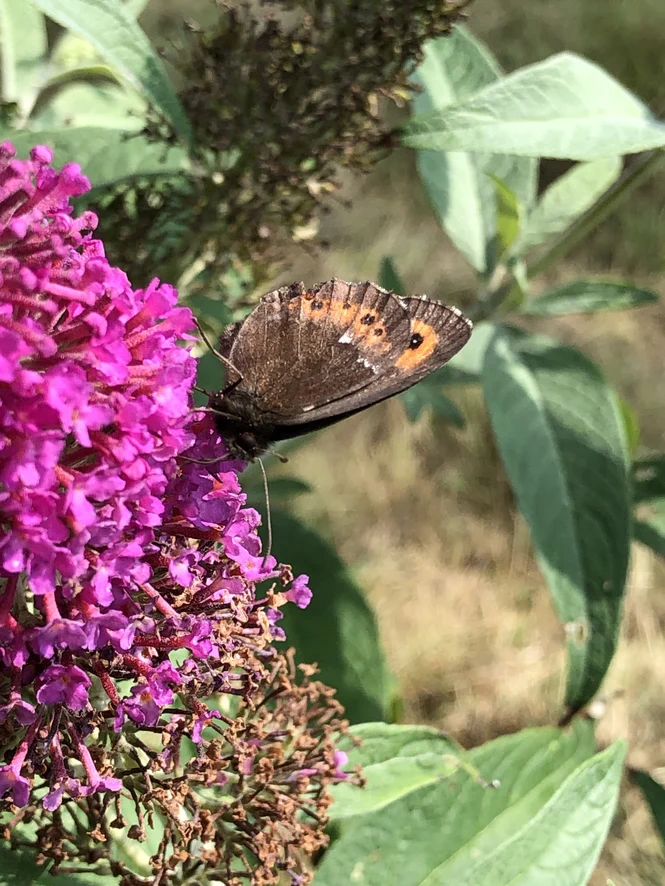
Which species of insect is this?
Erebia ligea
